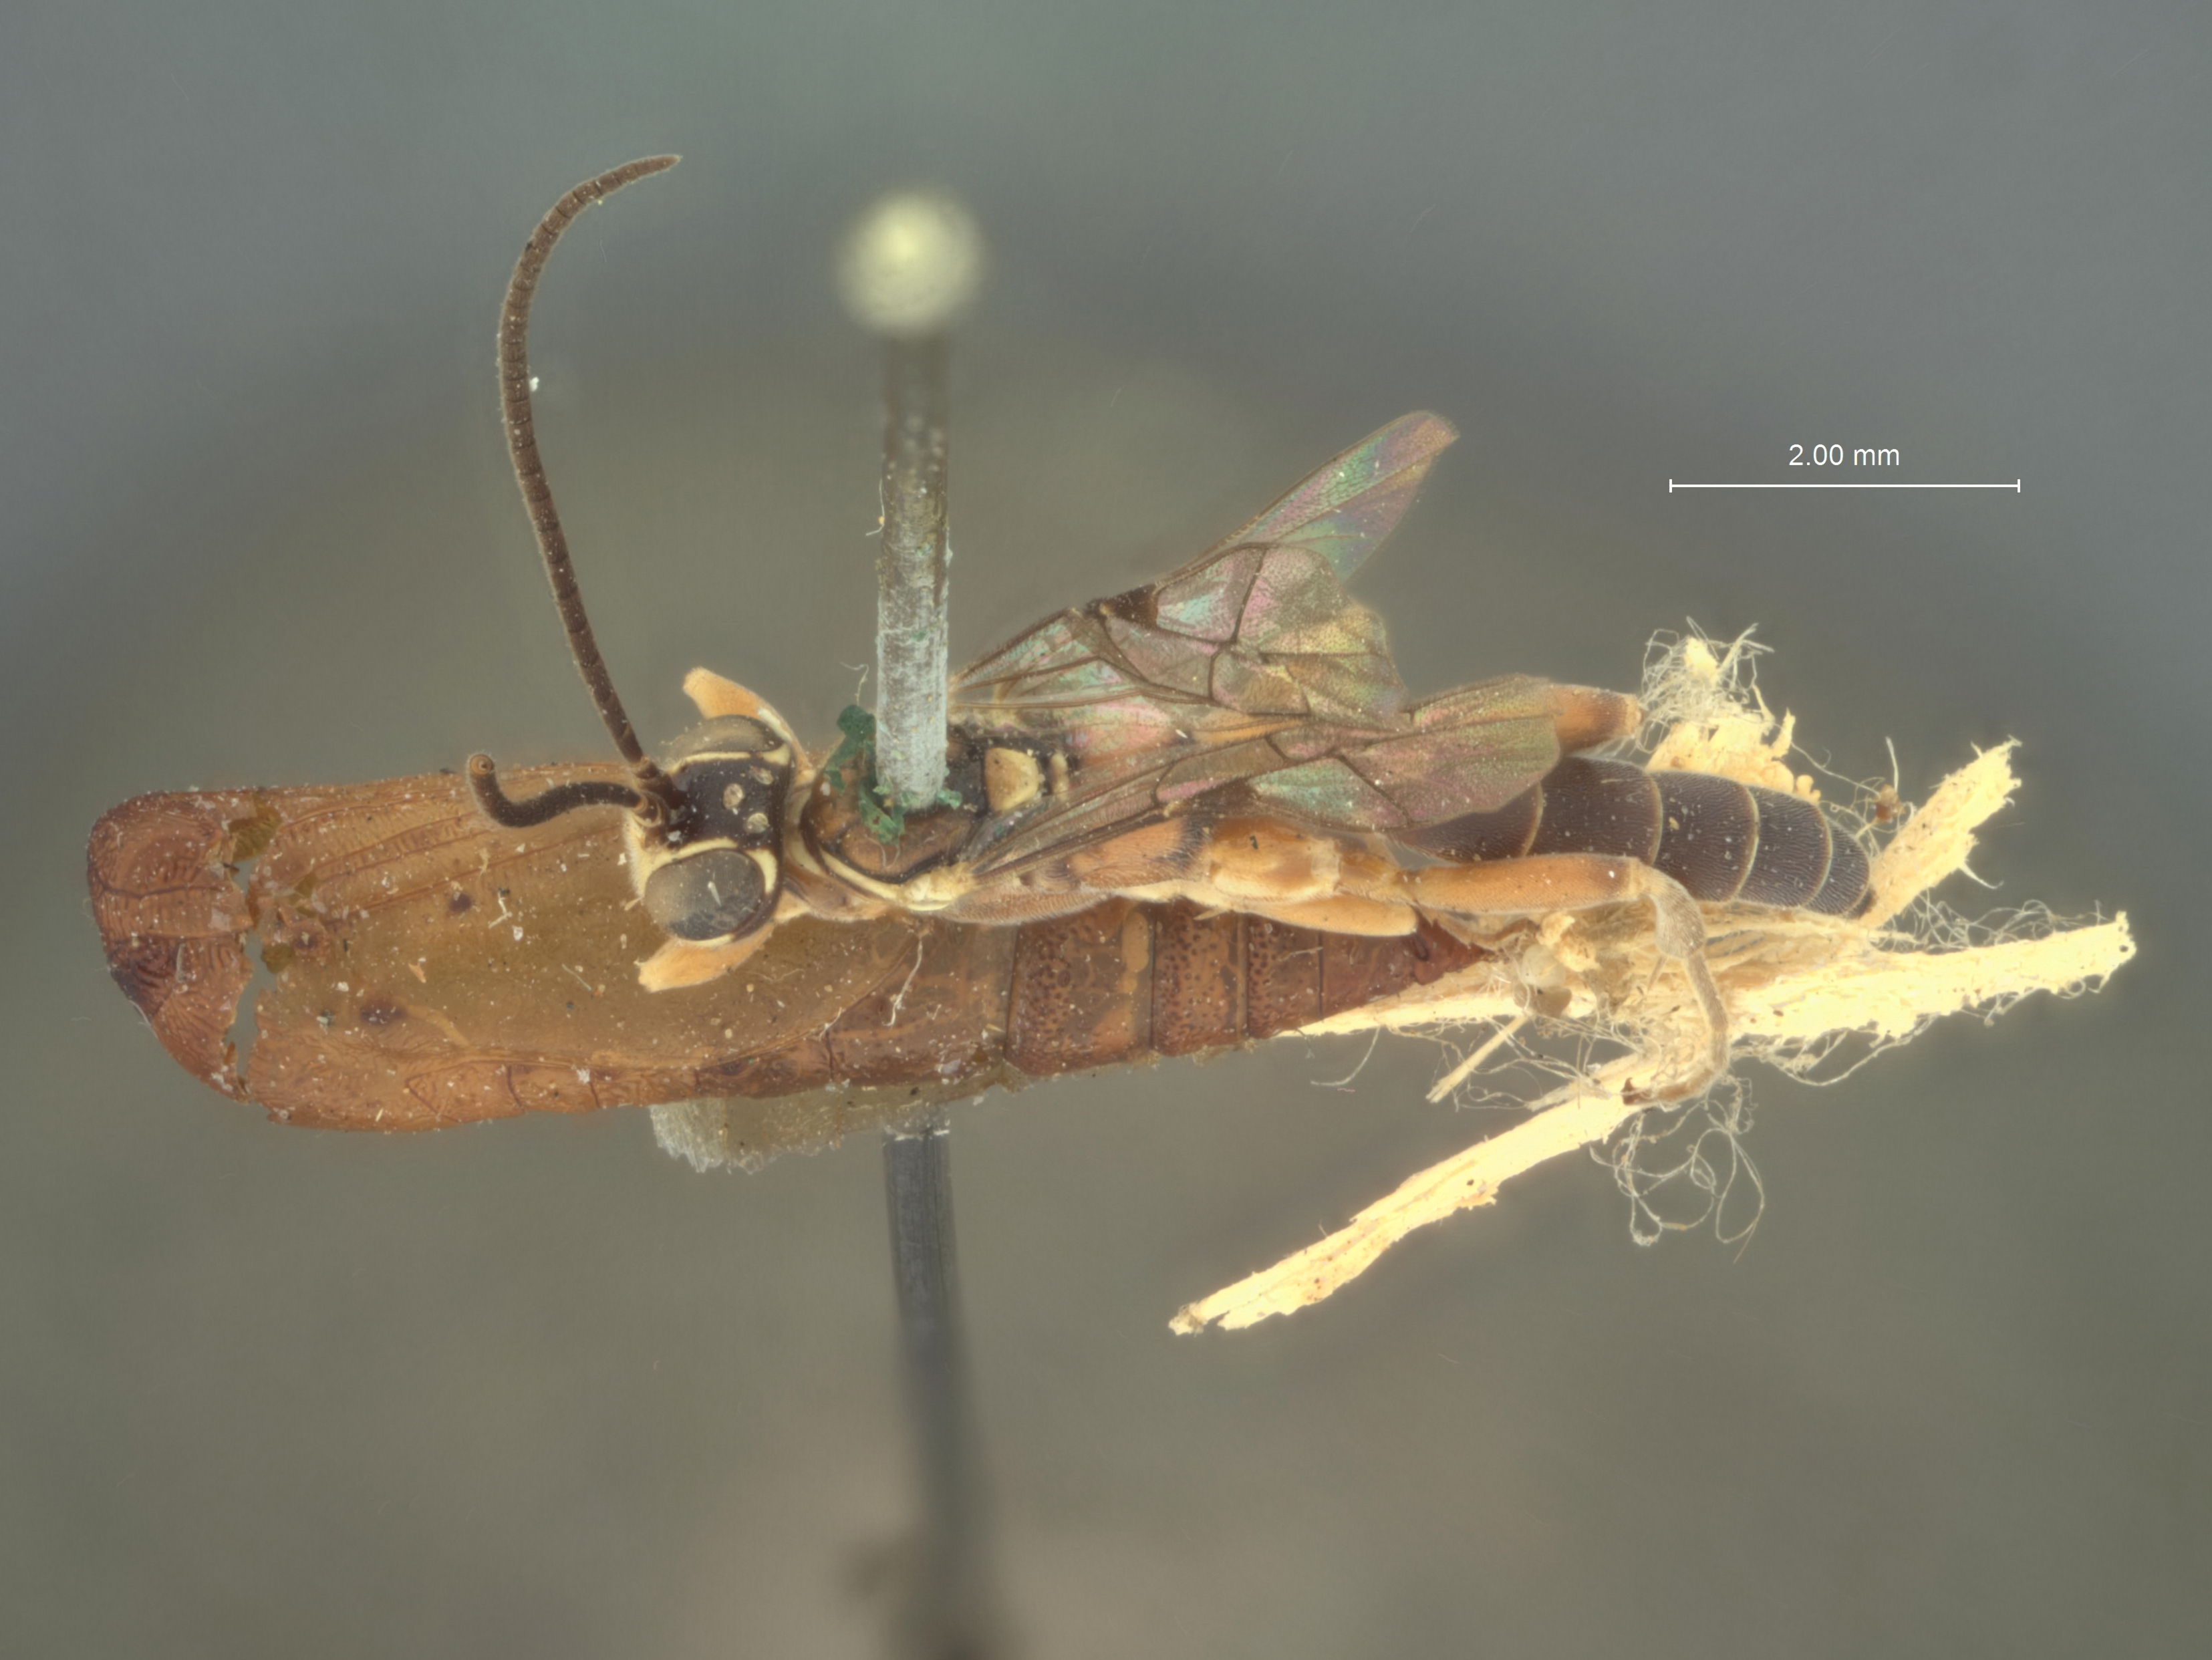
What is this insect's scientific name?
Ichneumon leucopsis
